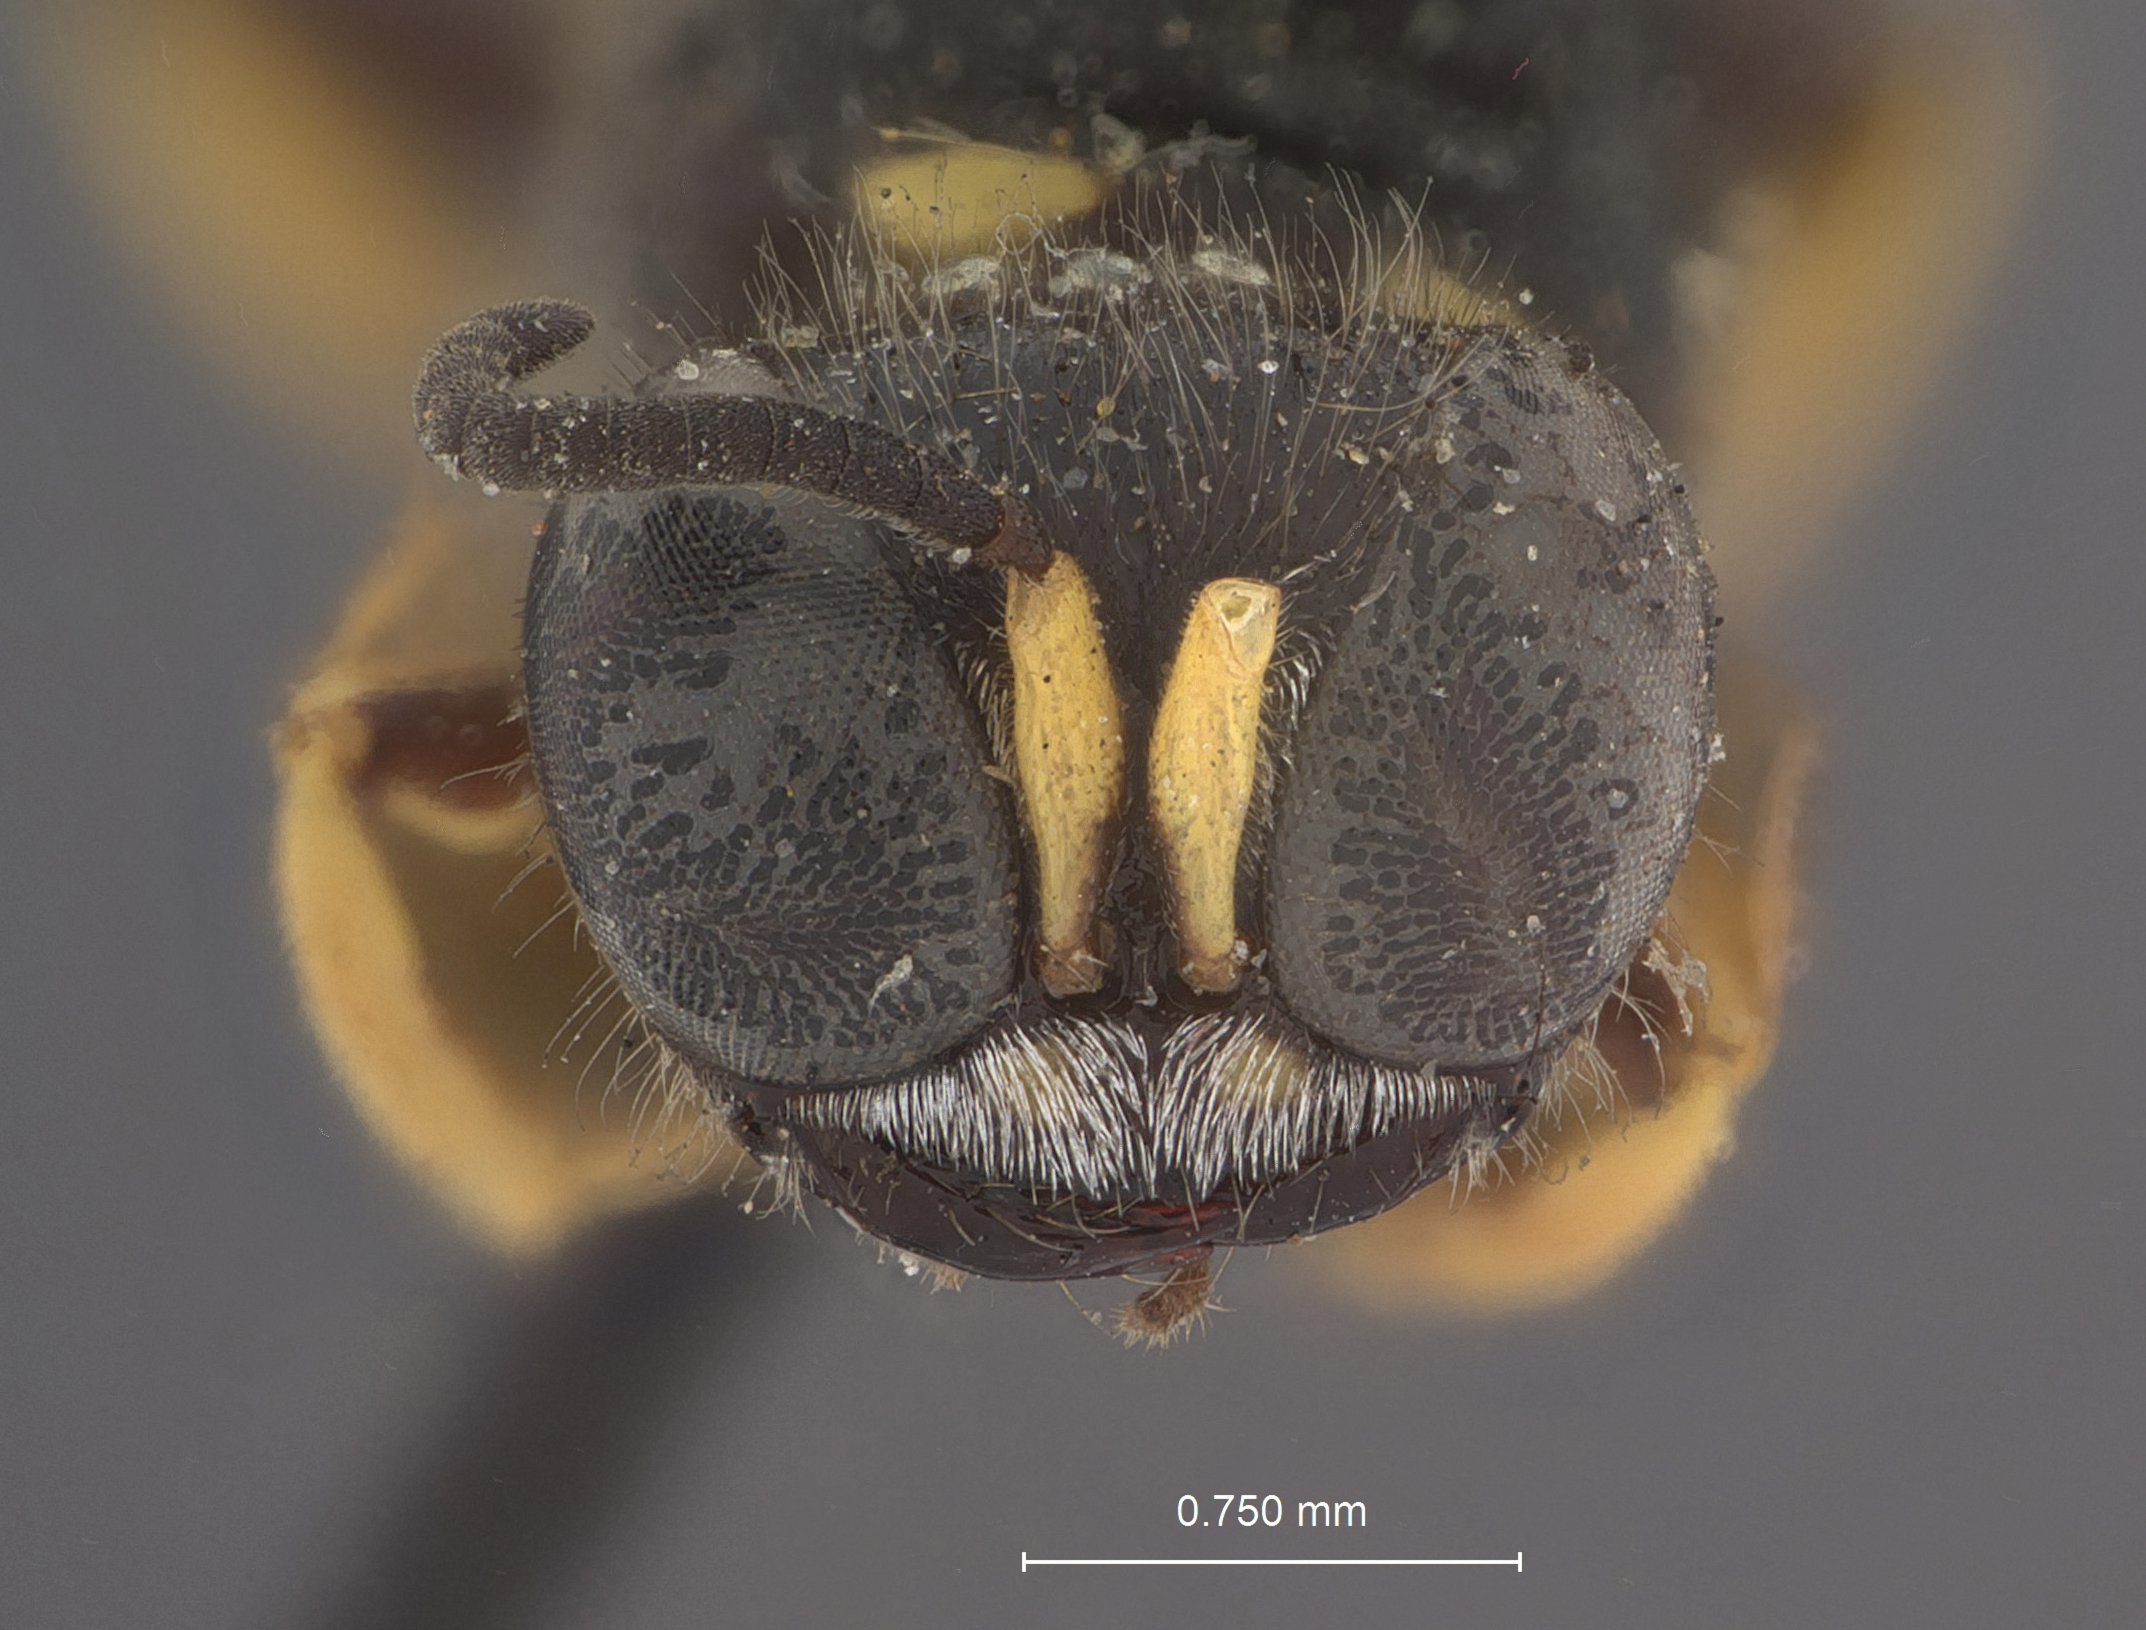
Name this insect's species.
Thyreopus vierecki (also Entomopepla vorda)
